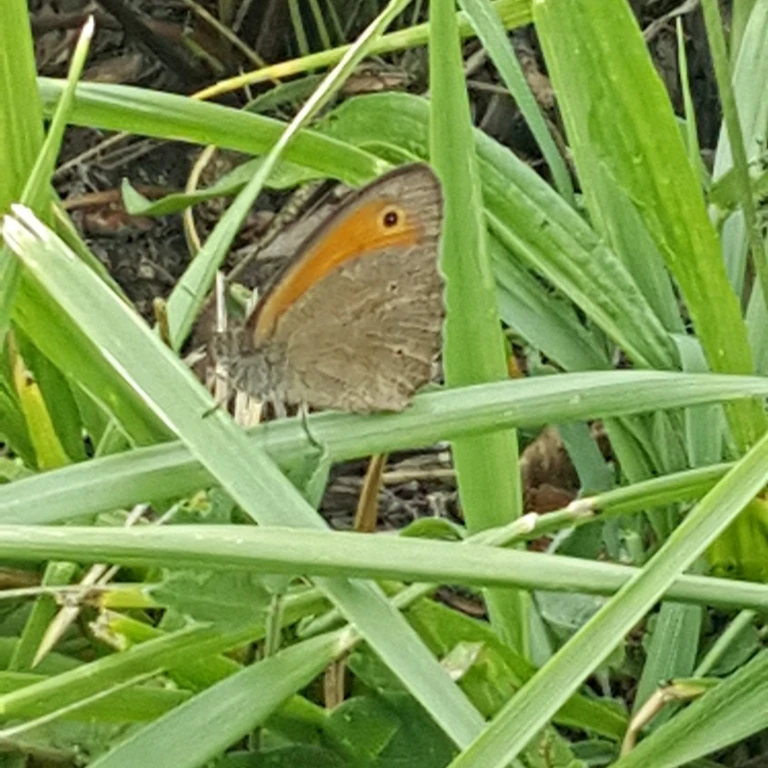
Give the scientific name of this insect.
Maniola jurtina
